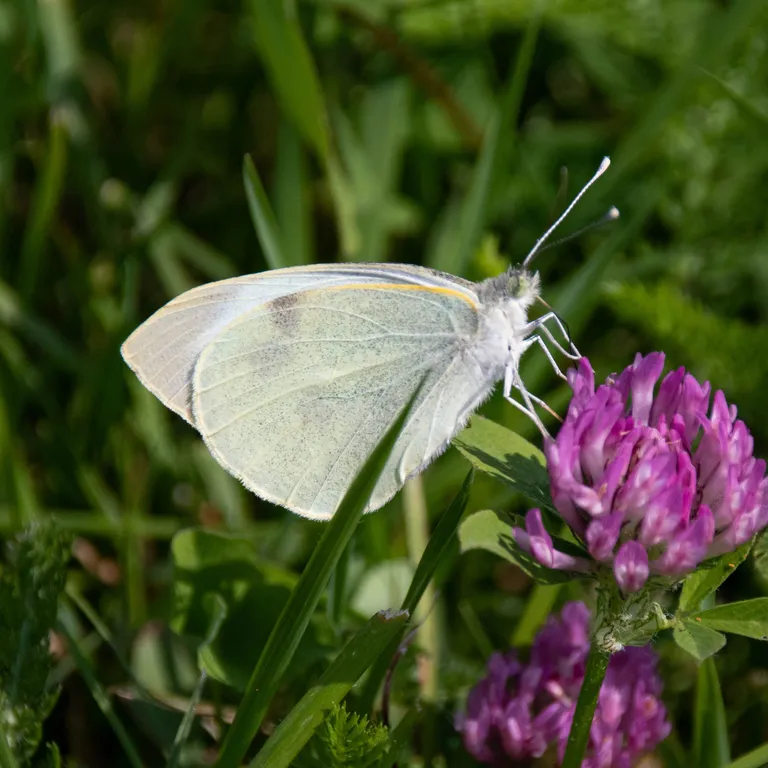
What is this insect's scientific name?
Pieris brassicae
